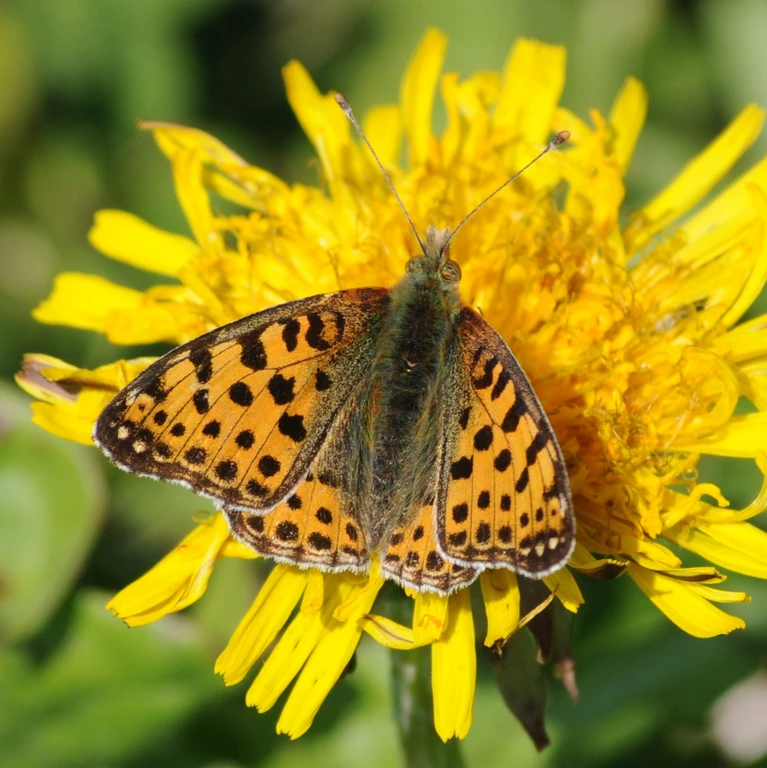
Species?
Issoria lathonia
